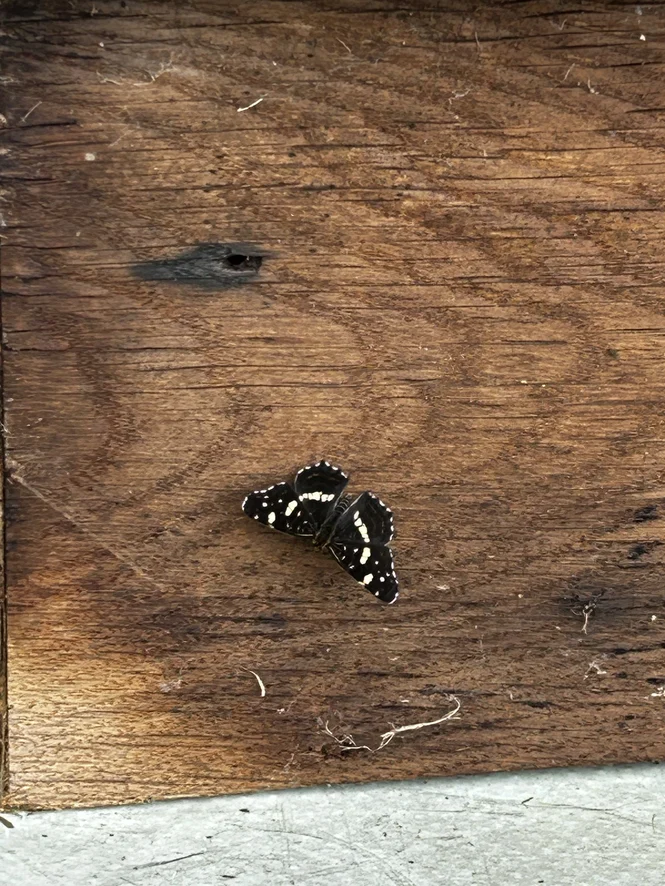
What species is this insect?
Araschnia levana
